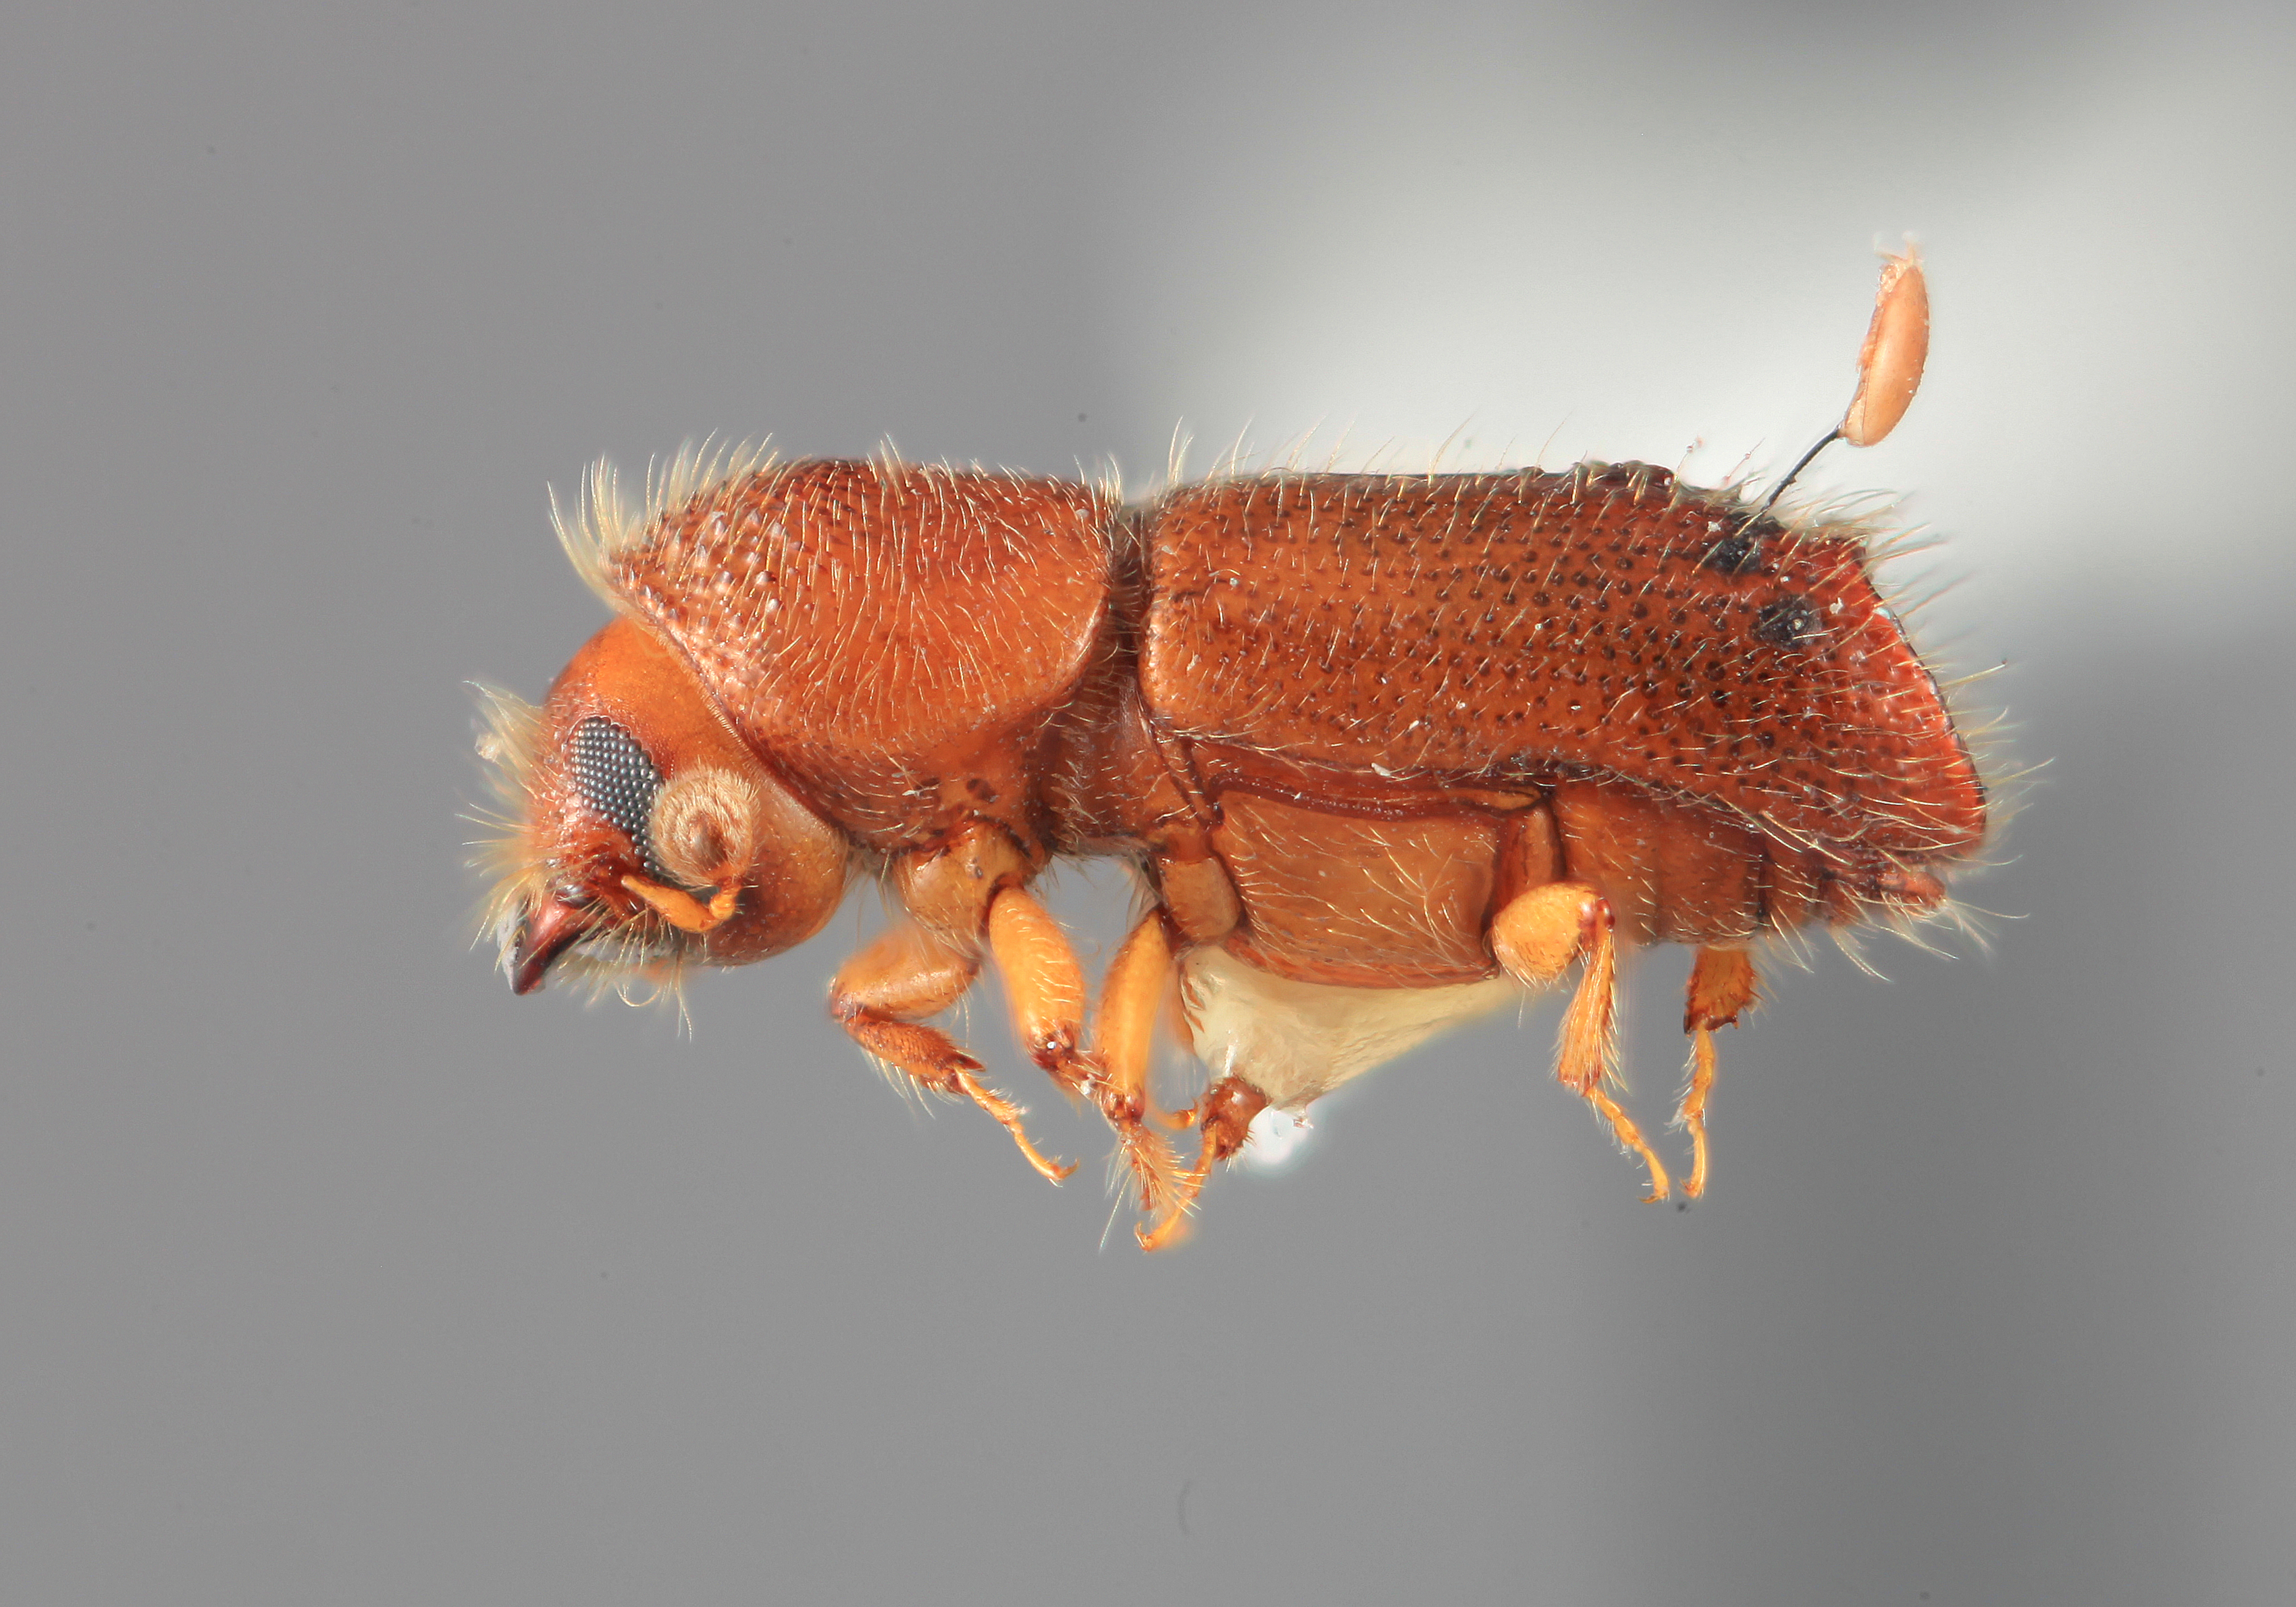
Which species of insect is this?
Mimips uncinatus
